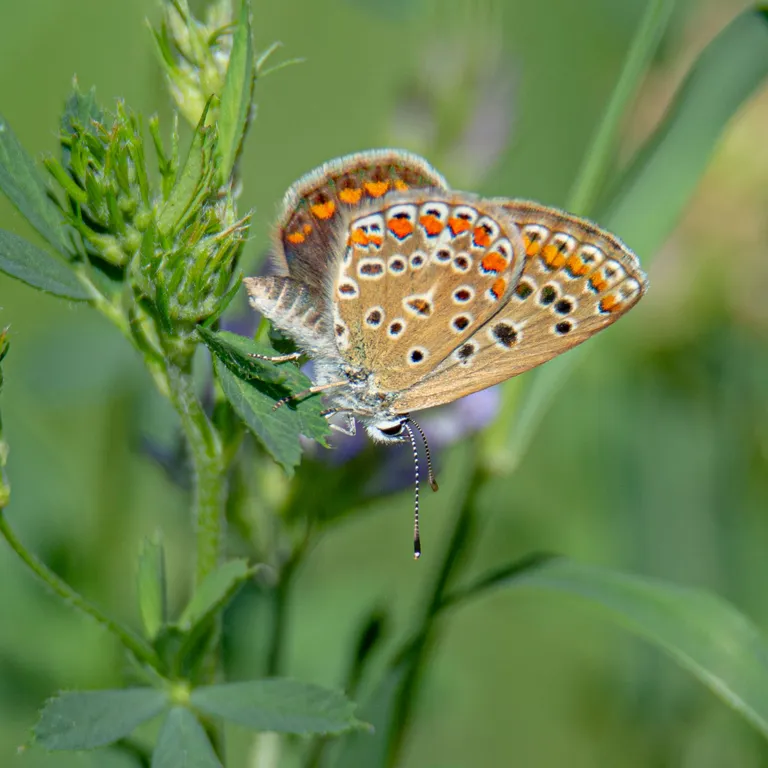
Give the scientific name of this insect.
Polyommatus icarus
